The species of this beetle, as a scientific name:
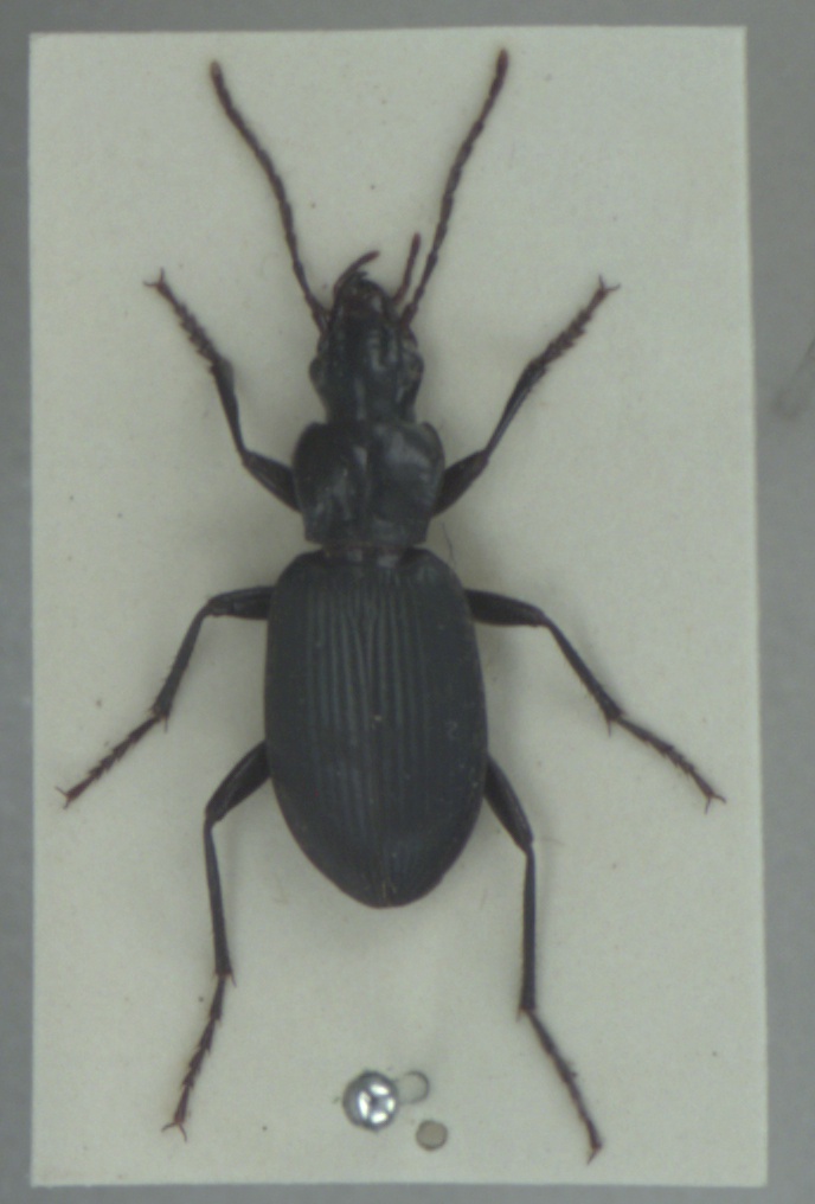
Laemostenus complanatus
